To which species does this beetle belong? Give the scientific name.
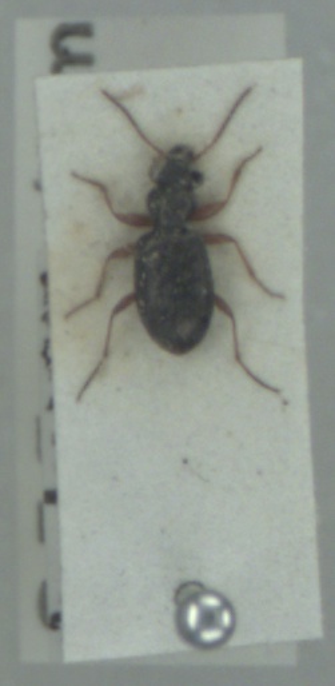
Asaphidion flavipes
